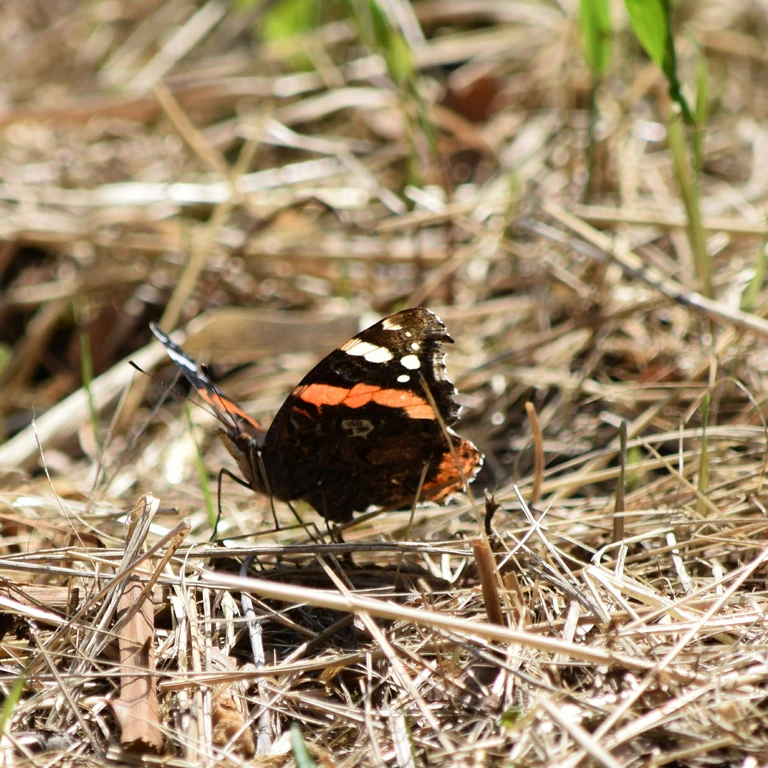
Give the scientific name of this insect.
Vanessa atalanta
